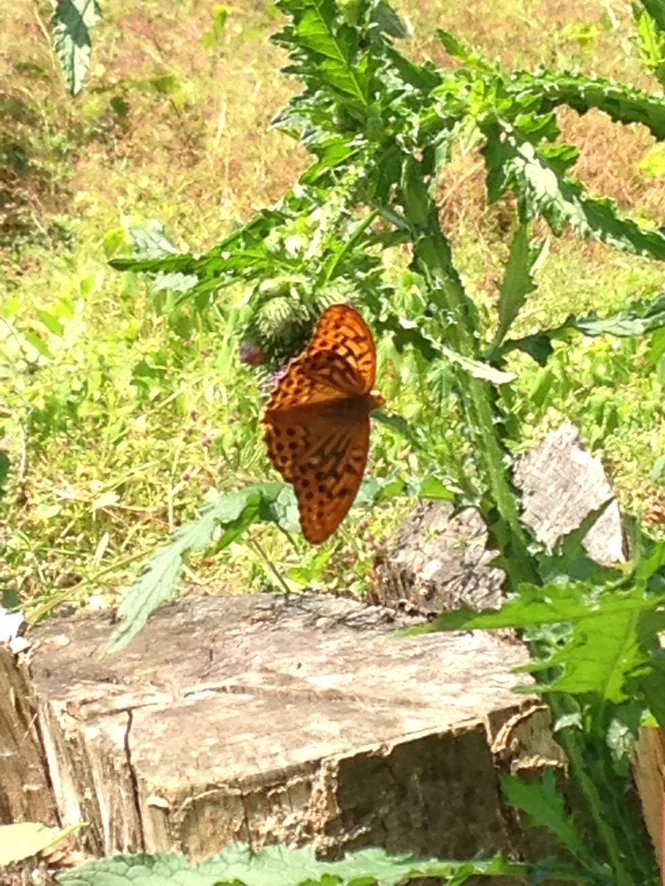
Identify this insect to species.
Argynnis paphia
